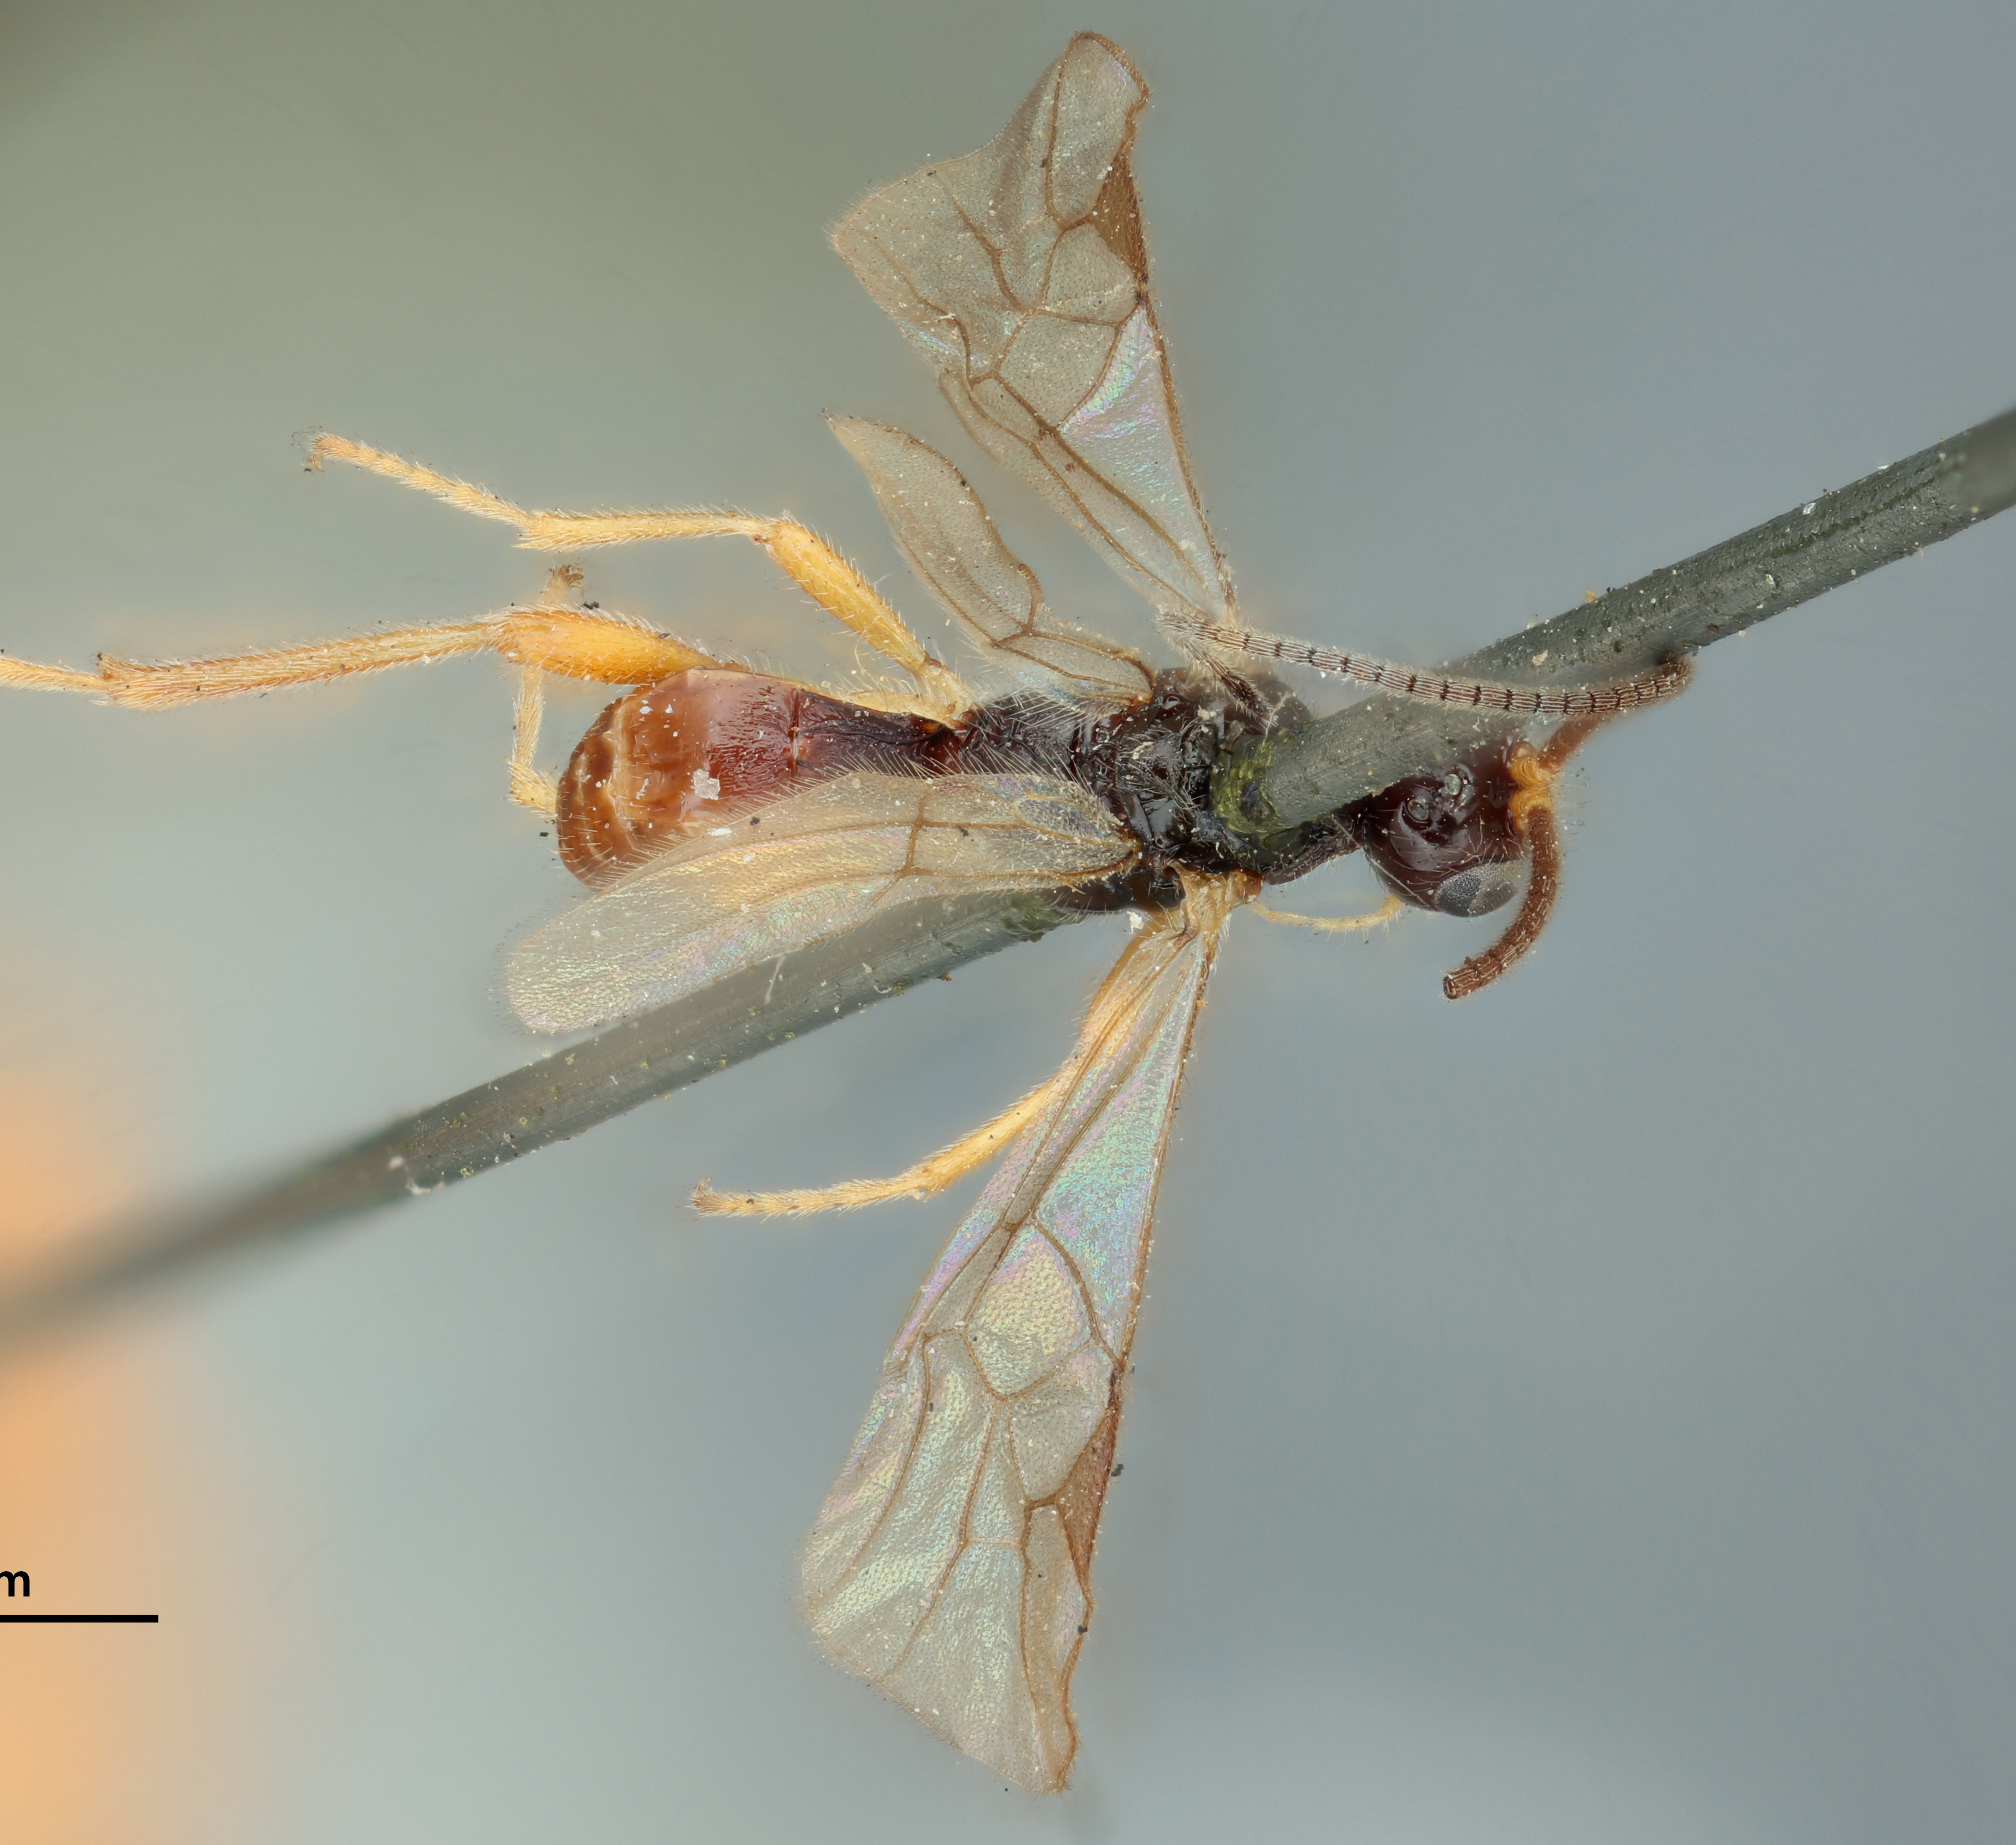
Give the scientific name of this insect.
Rhyssalus carinatus
